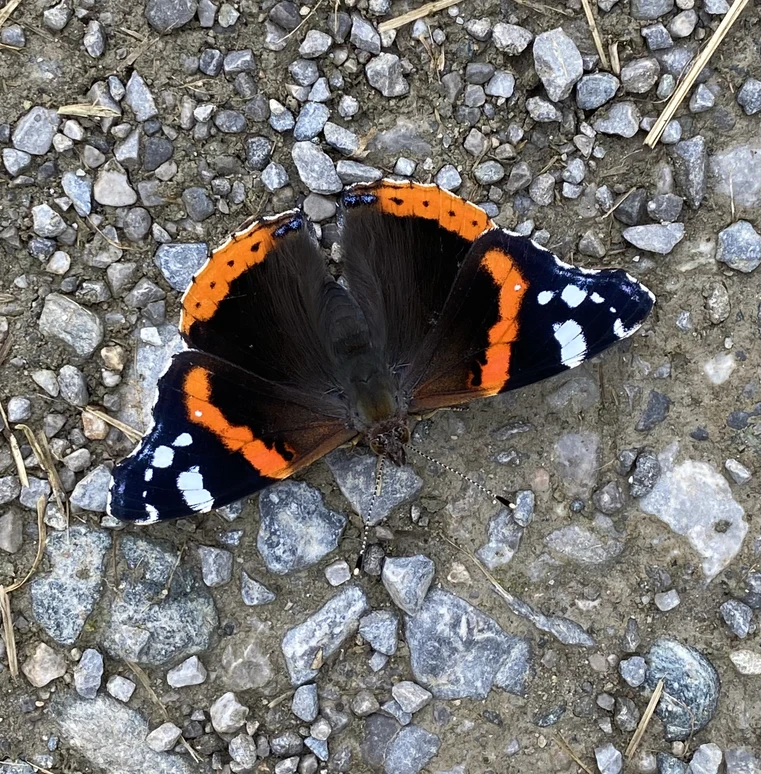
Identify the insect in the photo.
Vanessa atalanta
